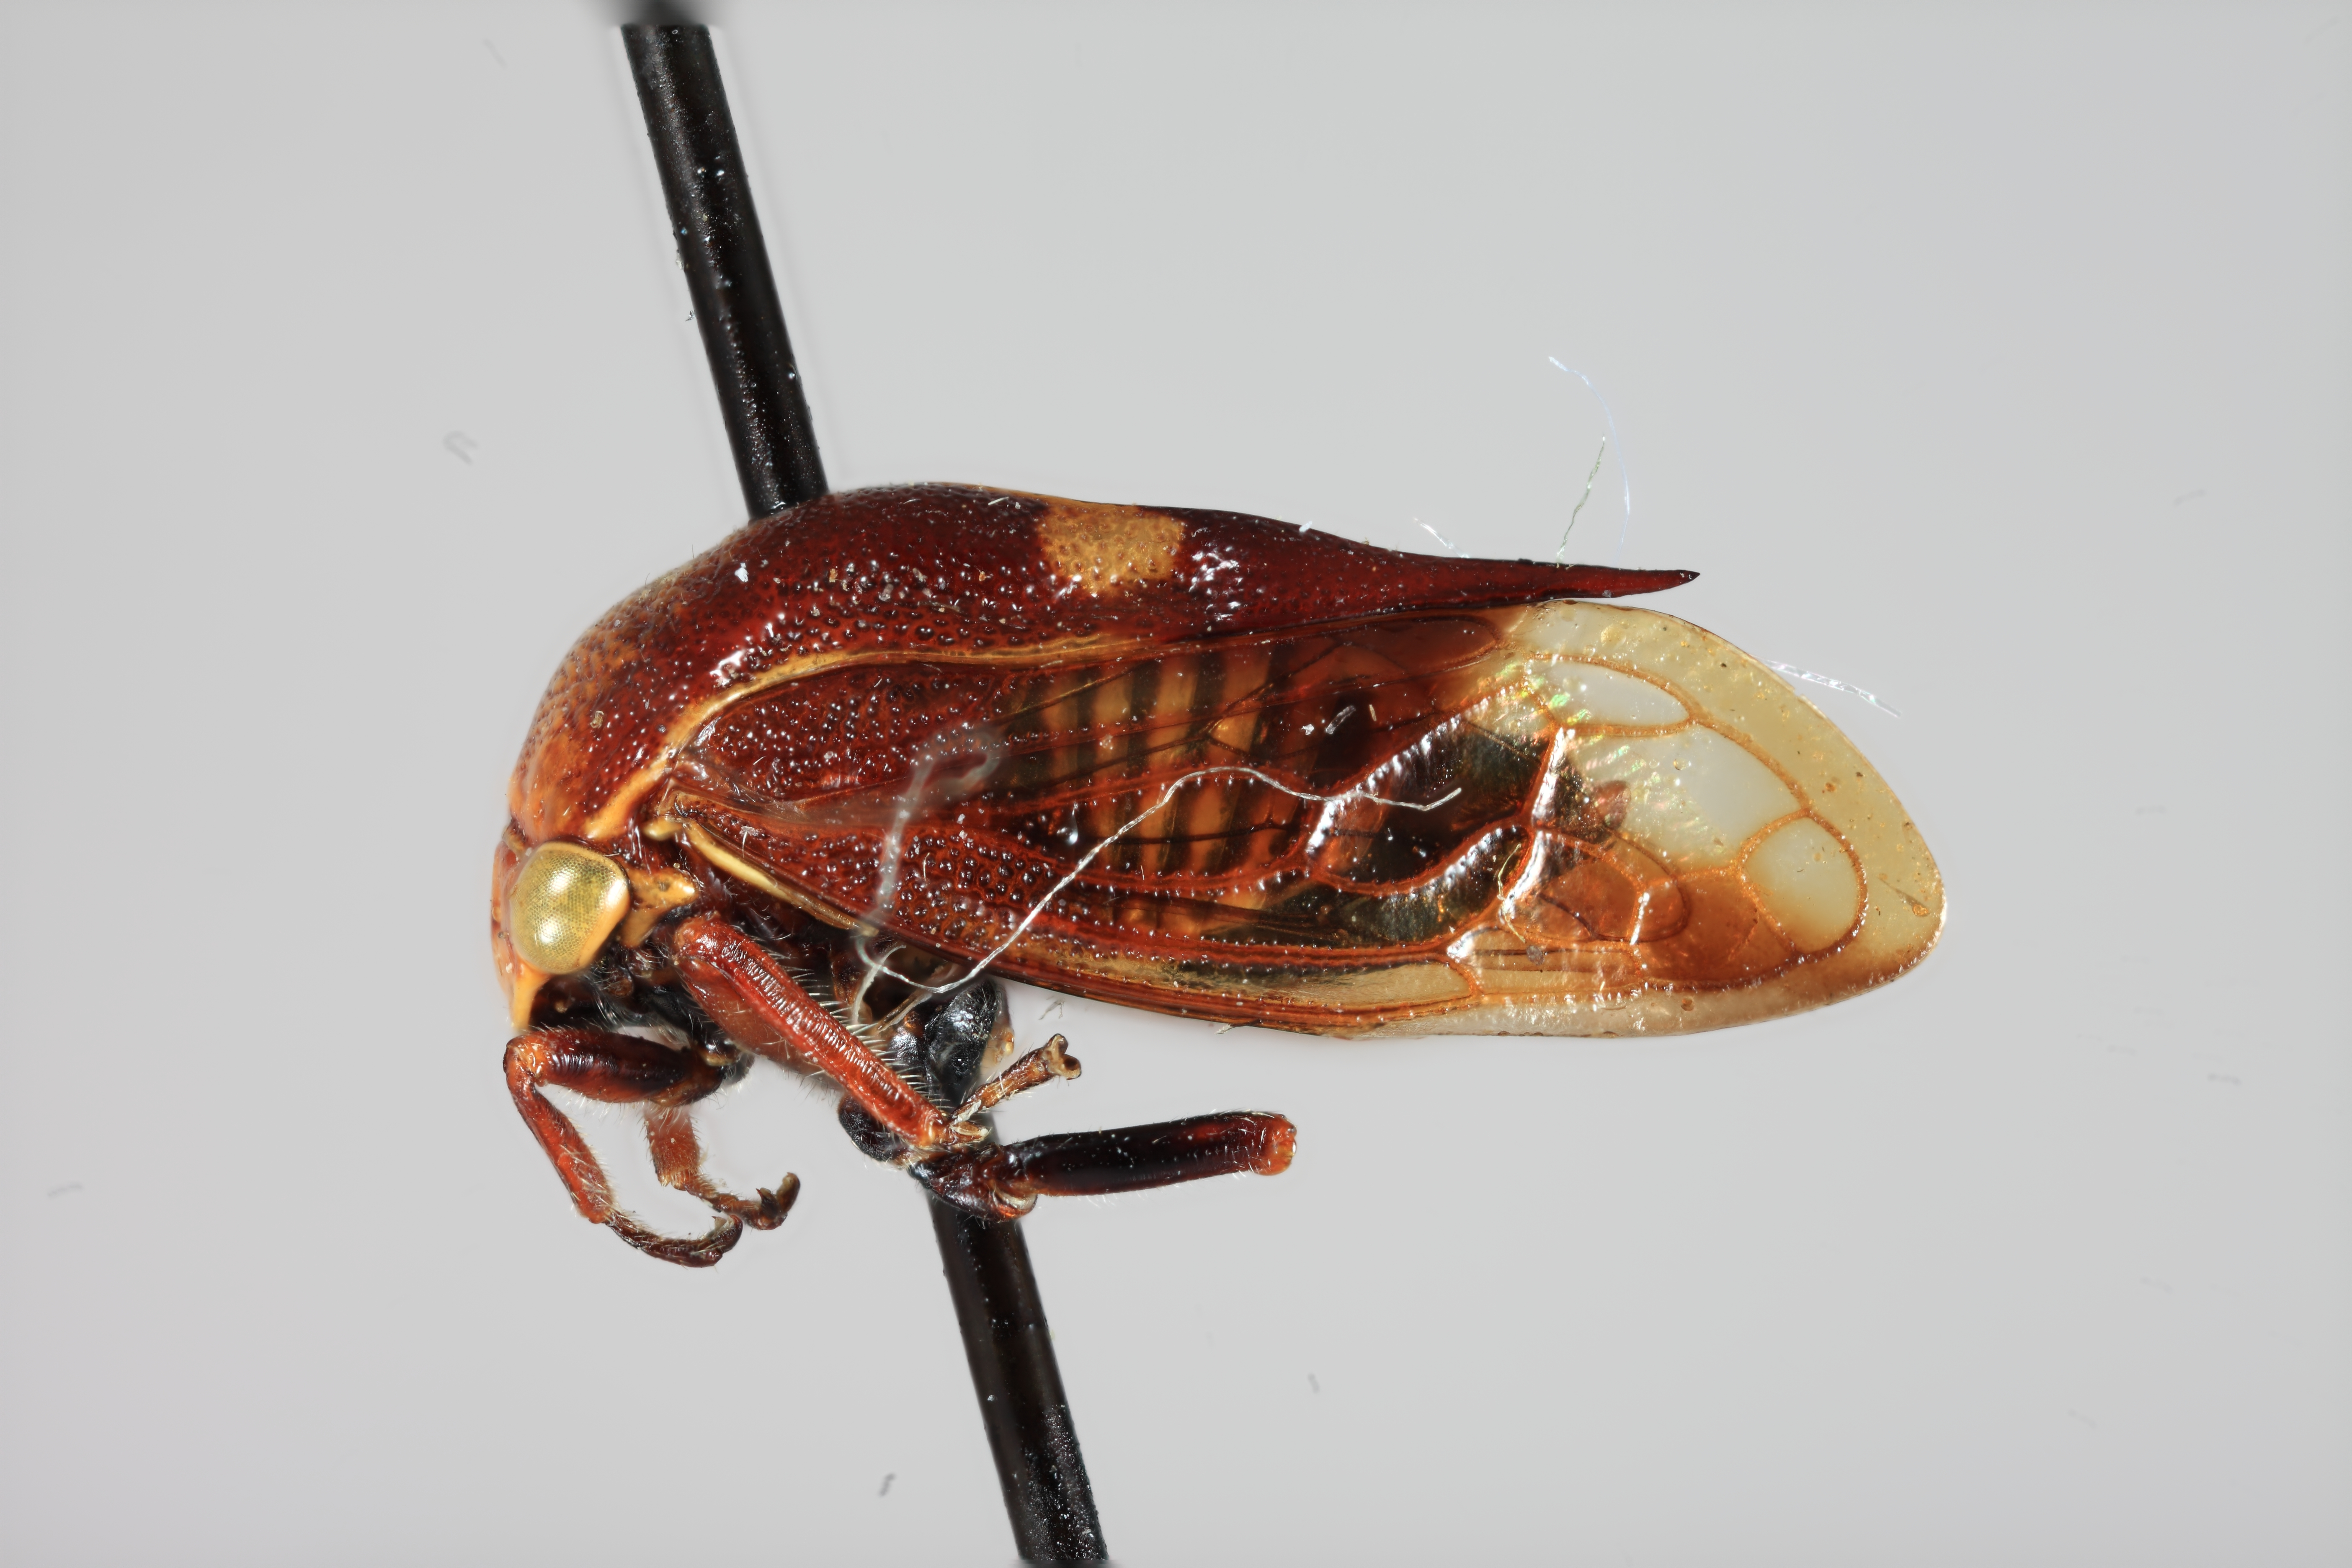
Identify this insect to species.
Stictolobus nitidus
